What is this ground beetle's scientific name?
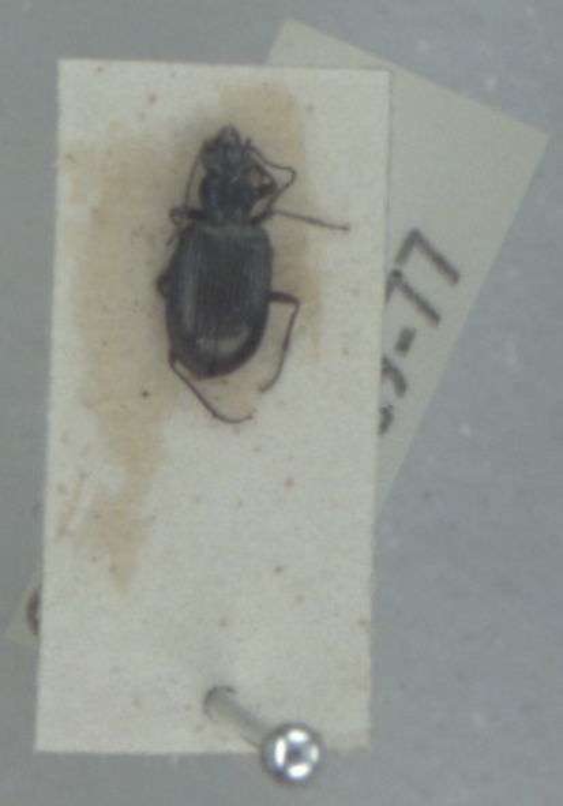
Bembidion punctulatum
